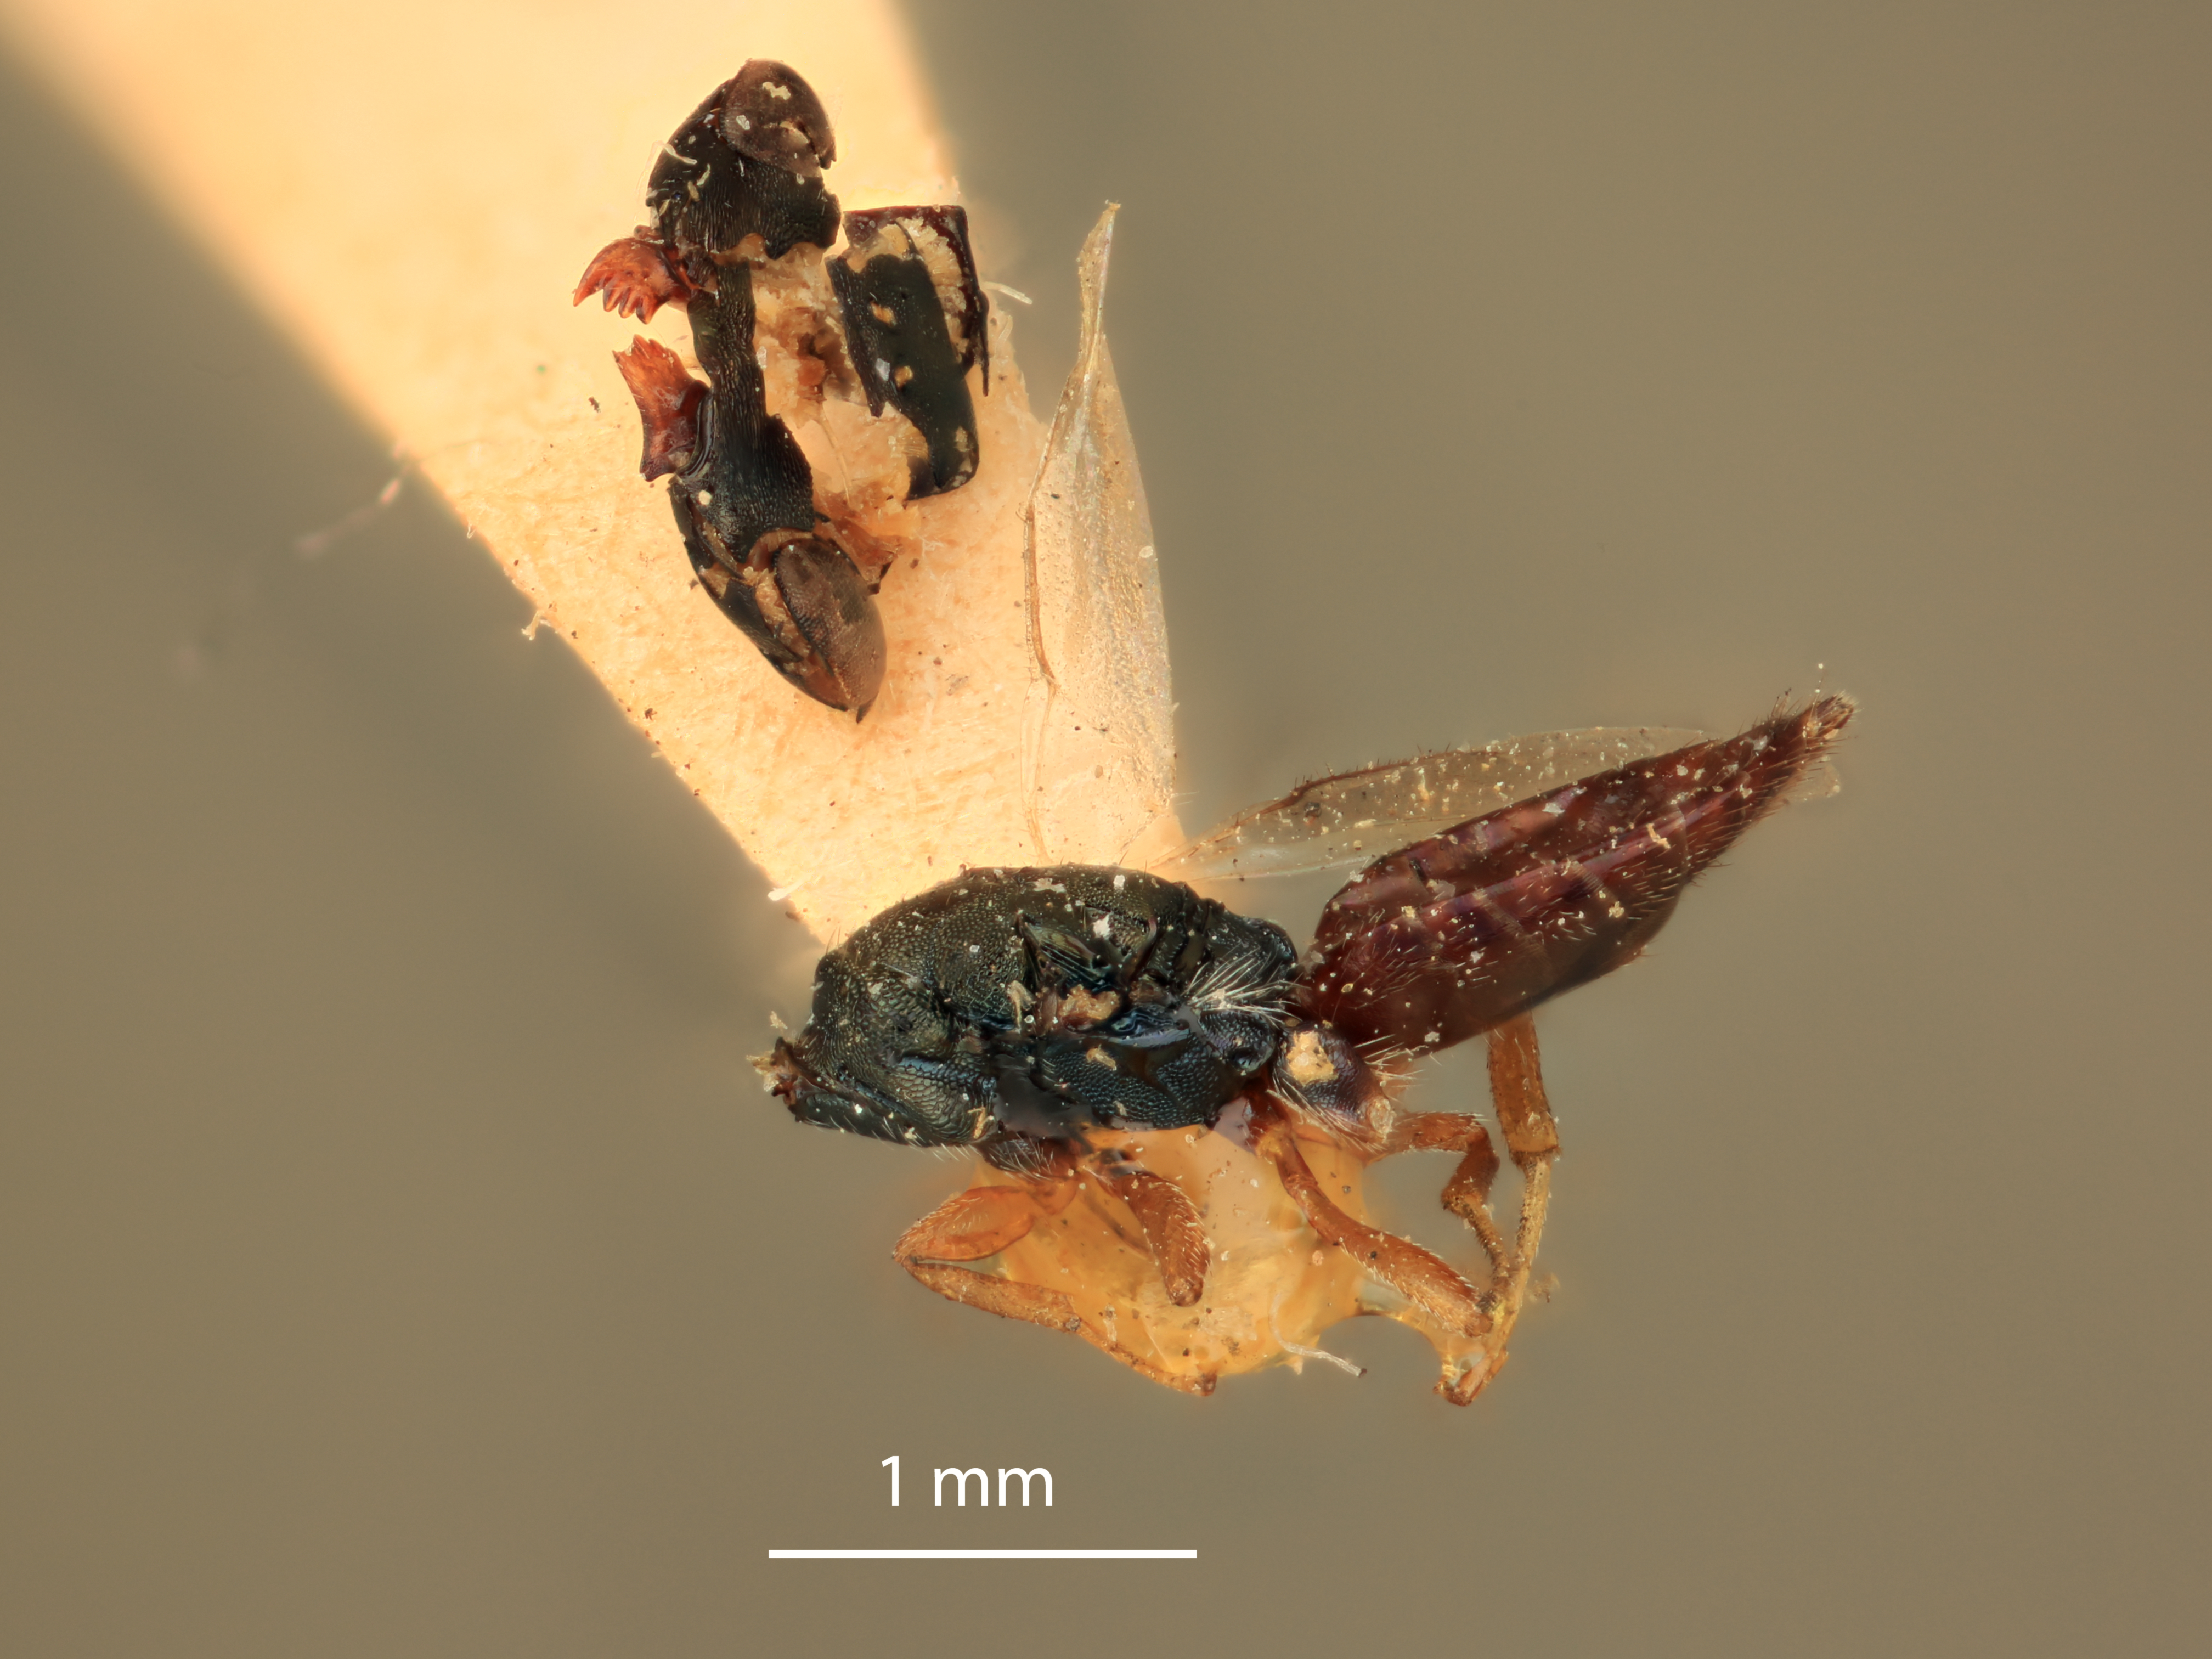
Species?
Coelopisthia confusa
